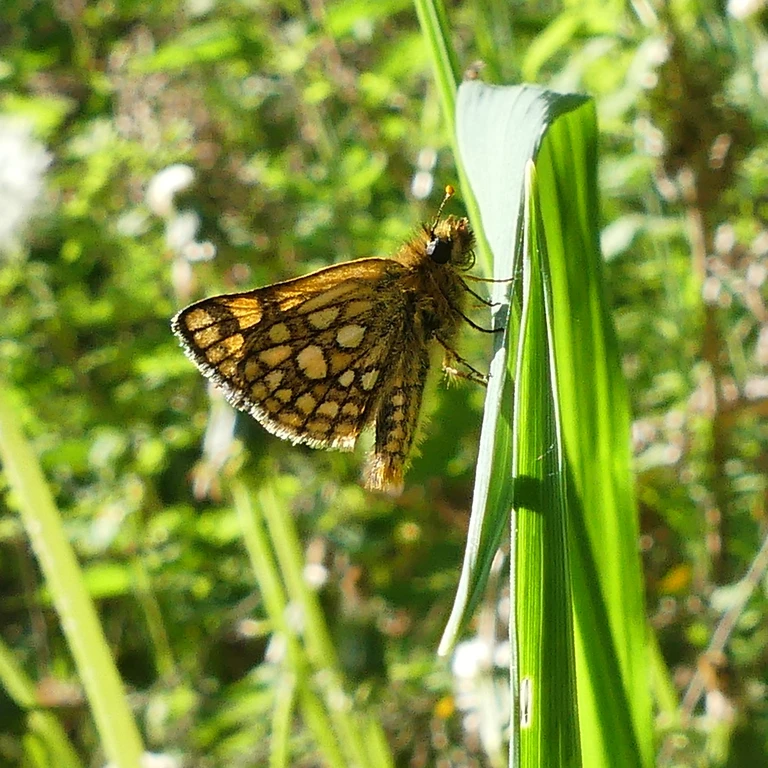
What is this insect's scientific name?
Carterocephalus palaemon
